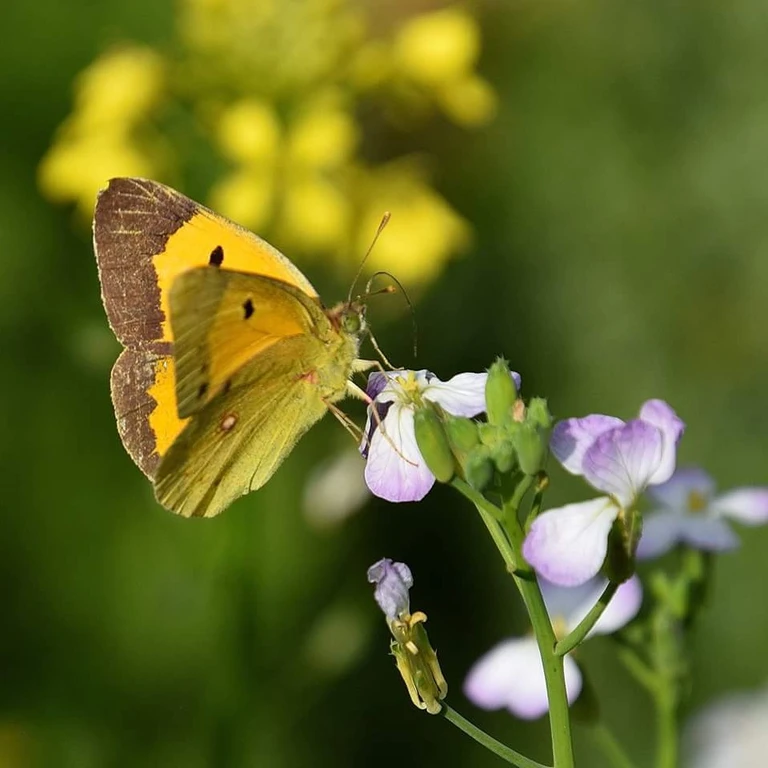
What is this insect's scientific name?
Colias croceus
